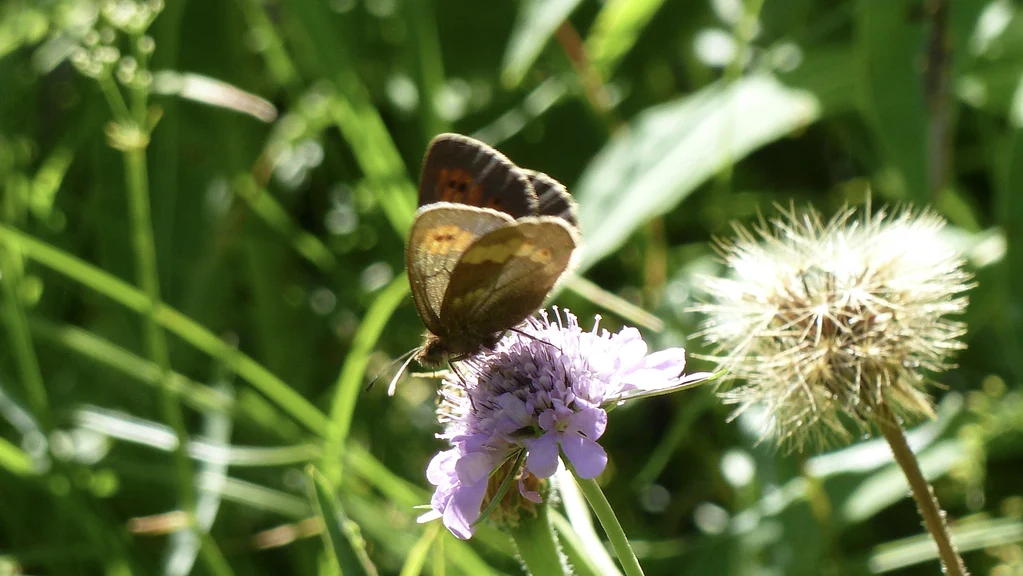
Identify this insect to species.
Erebia manto
